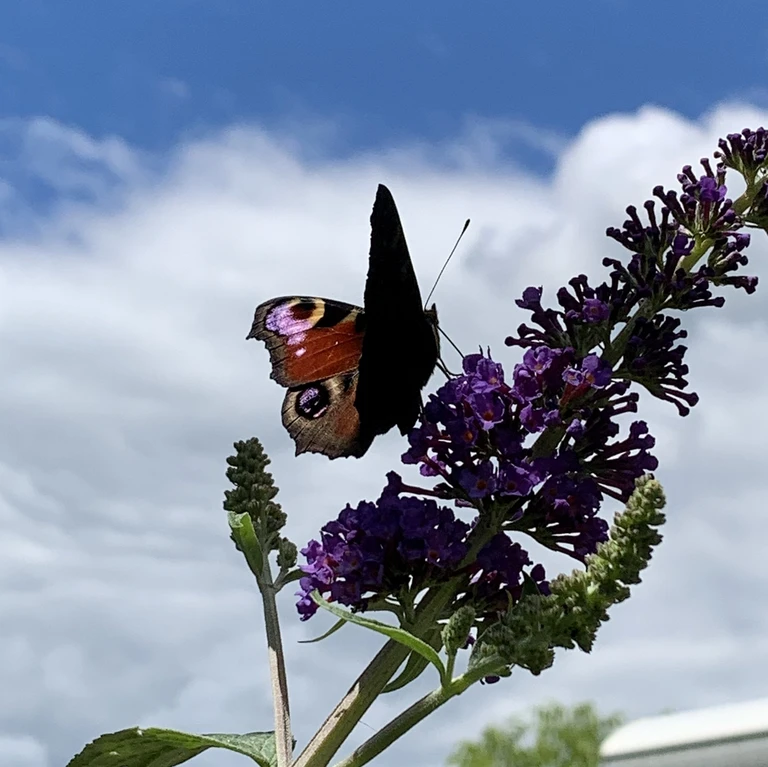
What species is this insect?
Aglais io
